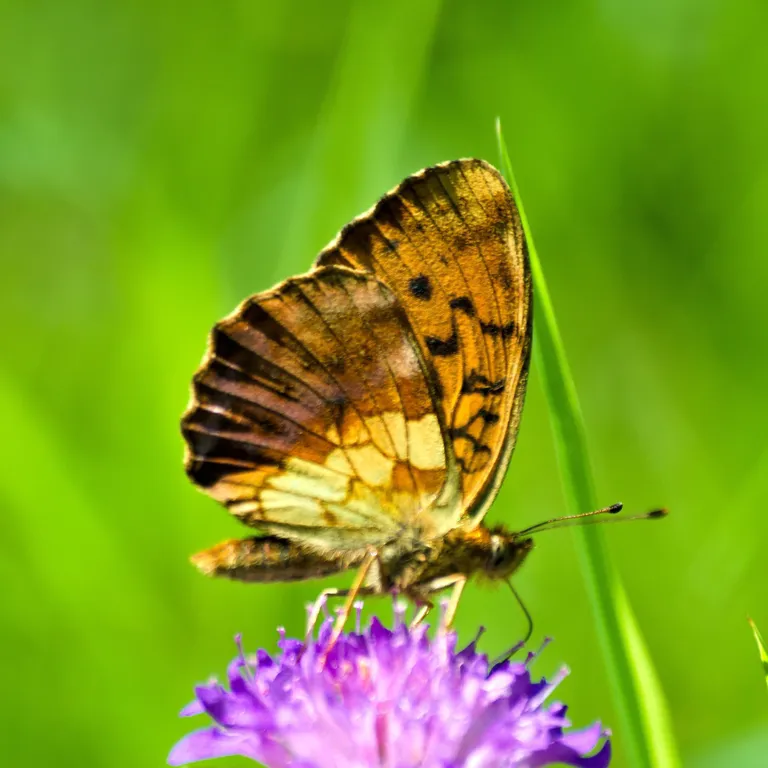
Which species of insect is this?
Brenthis daphne
